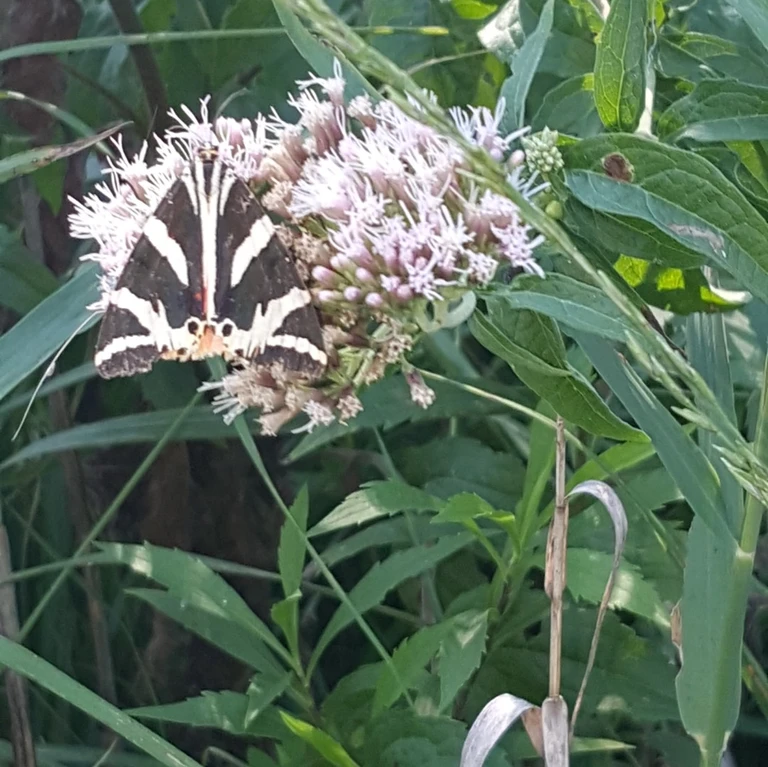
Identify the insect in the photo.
Euplagia quadripunctaria
